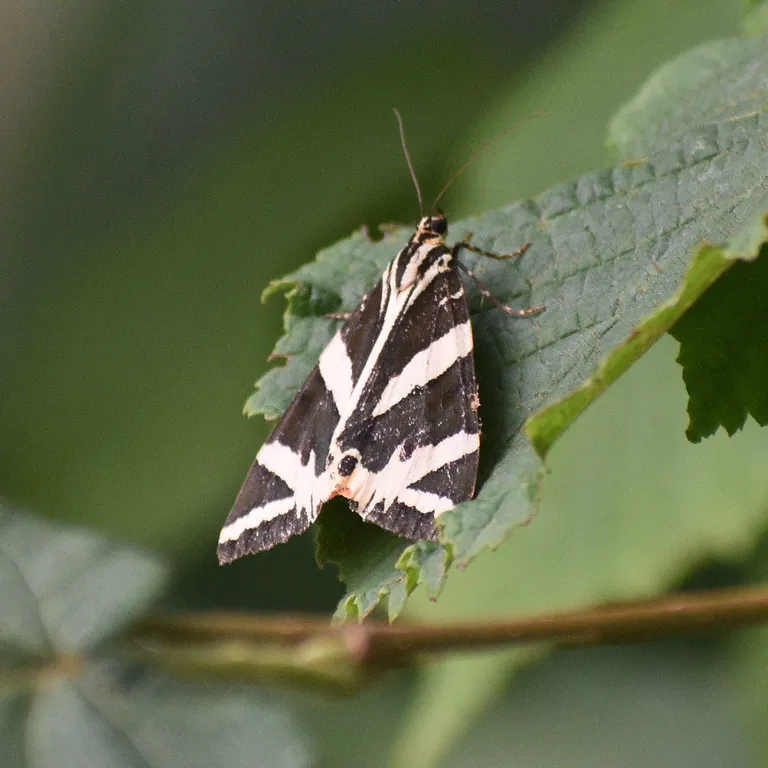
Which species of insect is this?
Euplagia quadripunctaria
